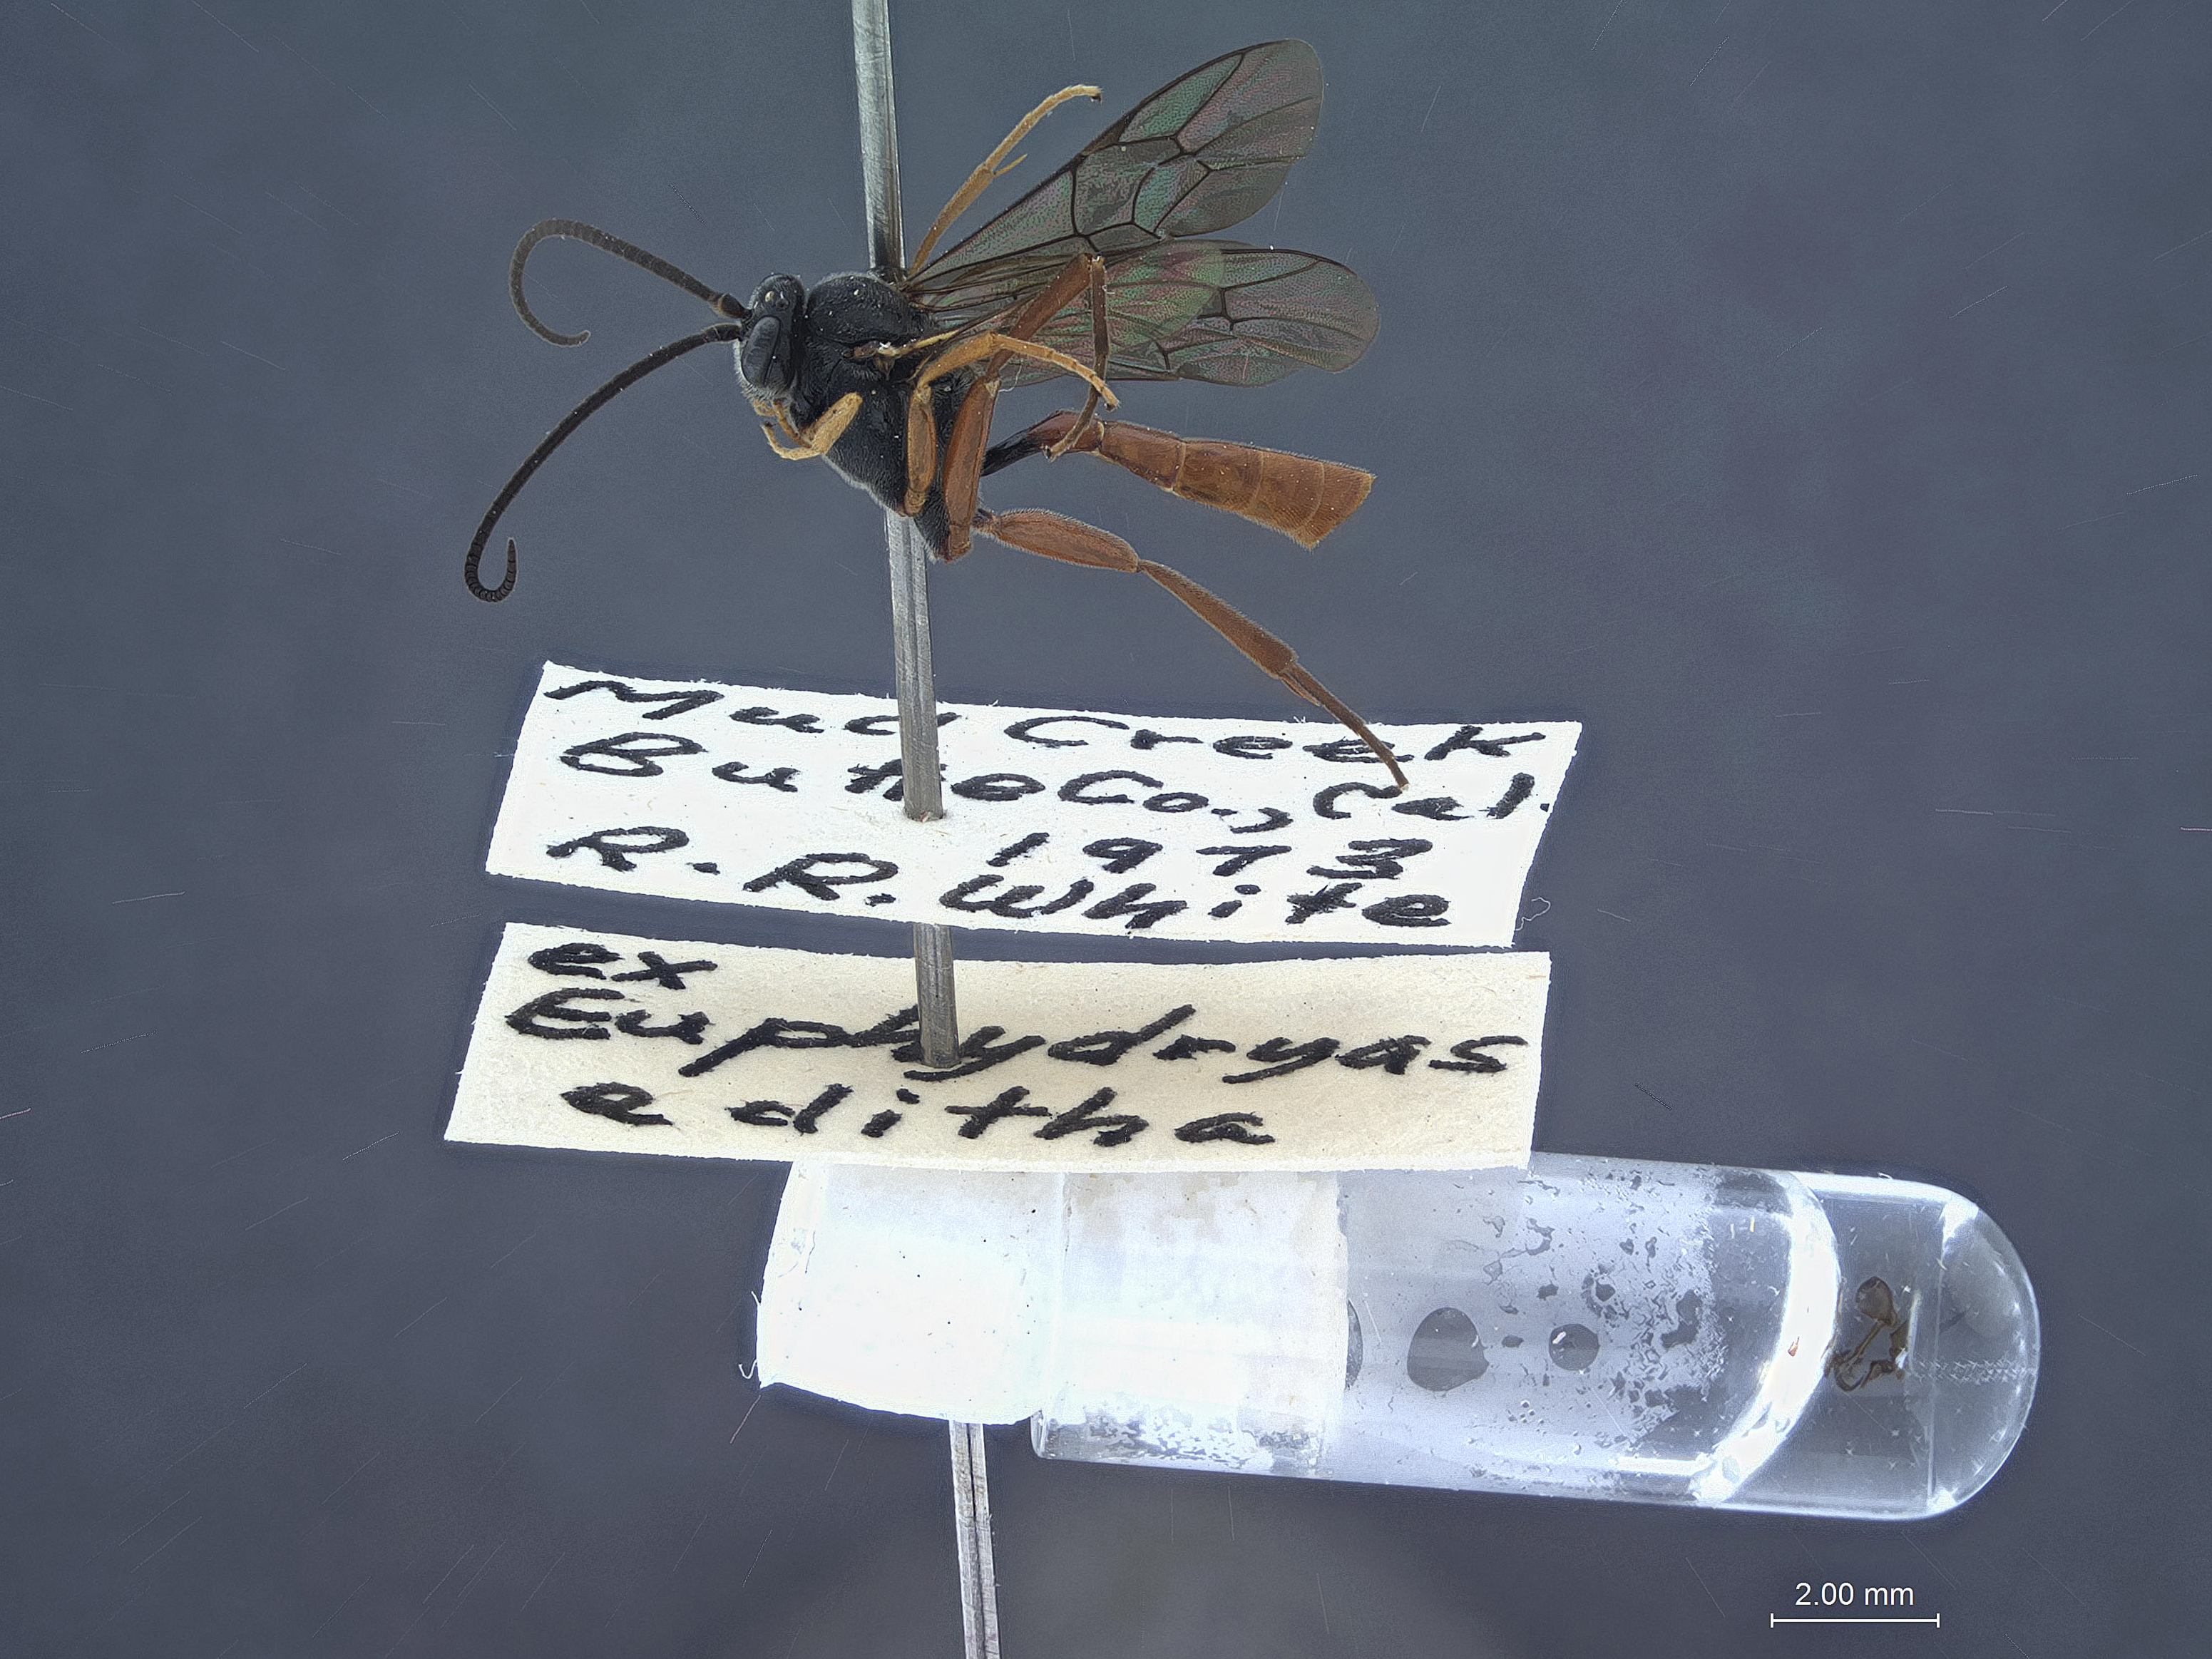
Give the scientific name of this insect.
Benjaminia paeminosa
